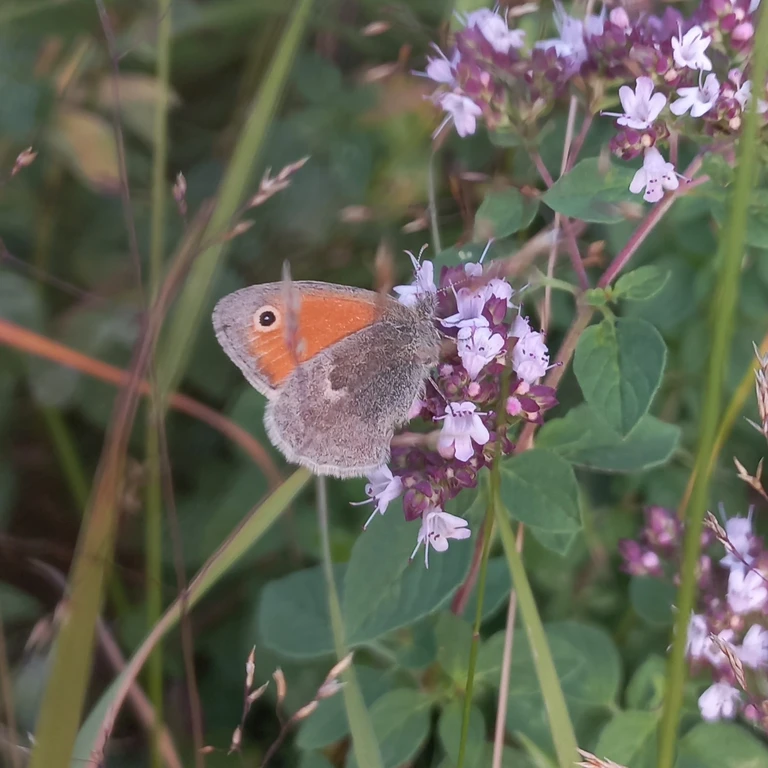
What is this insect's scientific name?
Coenonympha pamphilus
